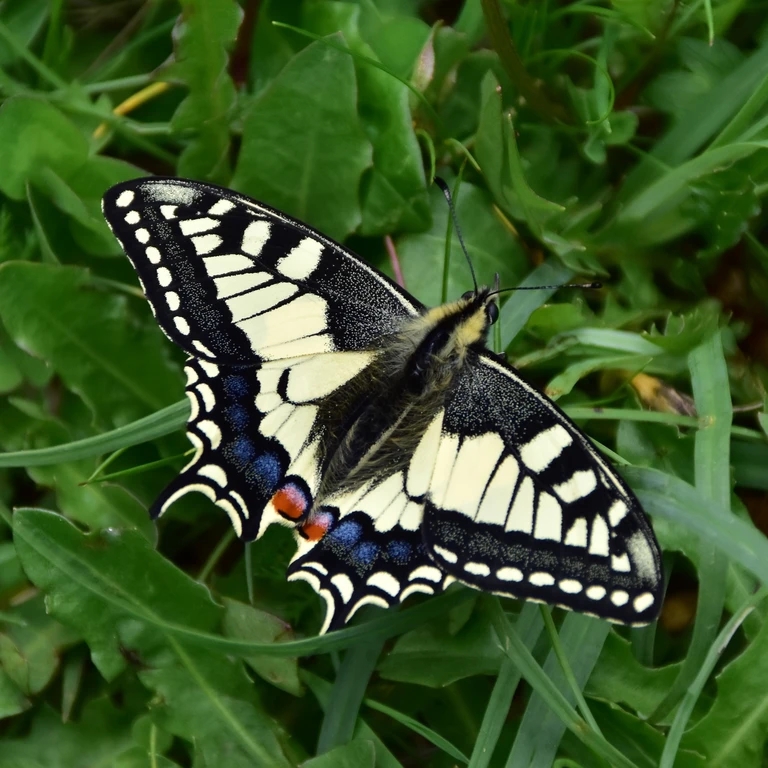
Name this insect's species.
Papilio machaon
